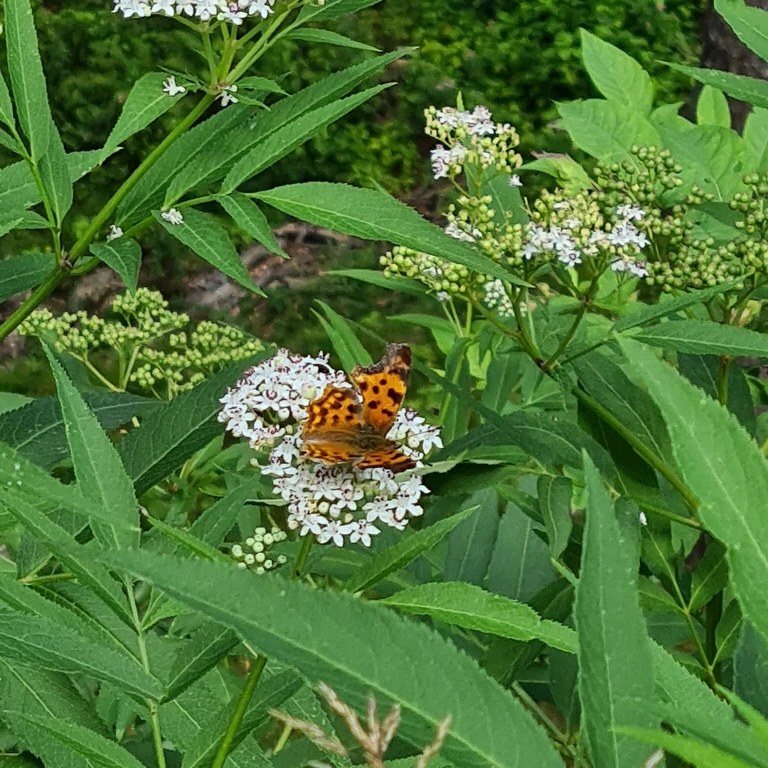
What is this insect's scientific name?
Polygonia c-album
